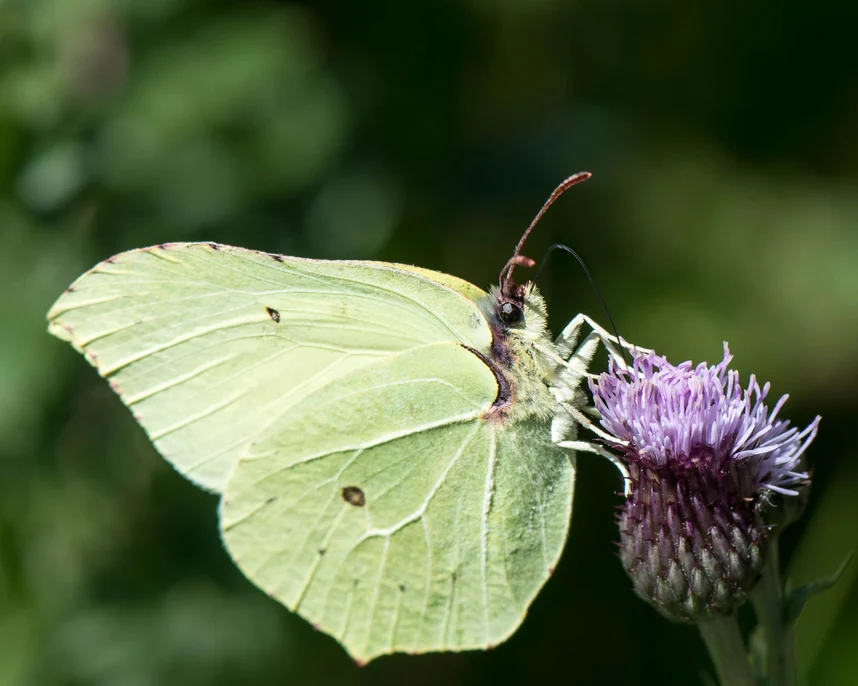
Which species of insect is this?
Gonepteryx rhamni
